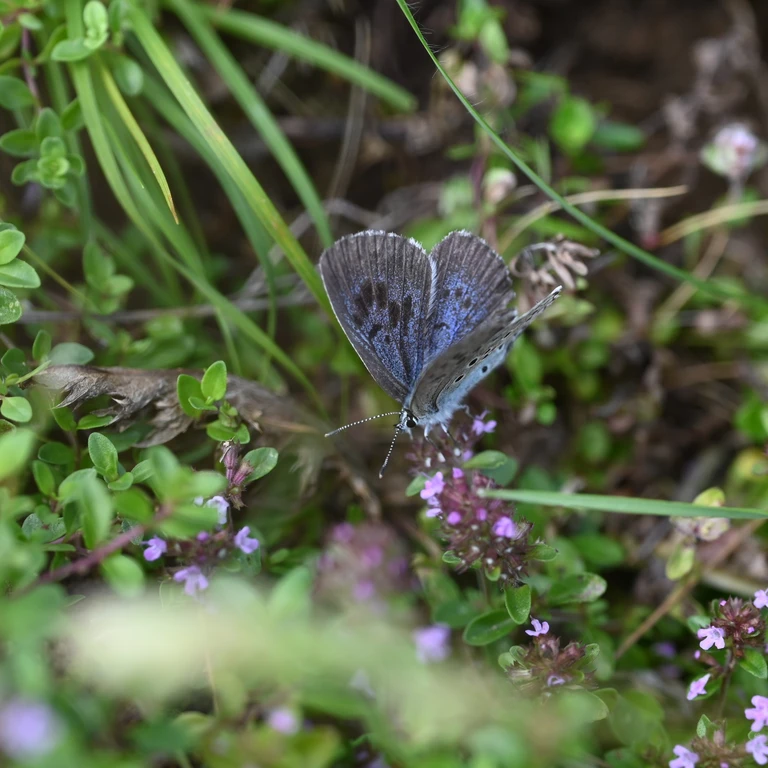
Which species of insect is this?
Phengaris arion (also Maculinea arion)
